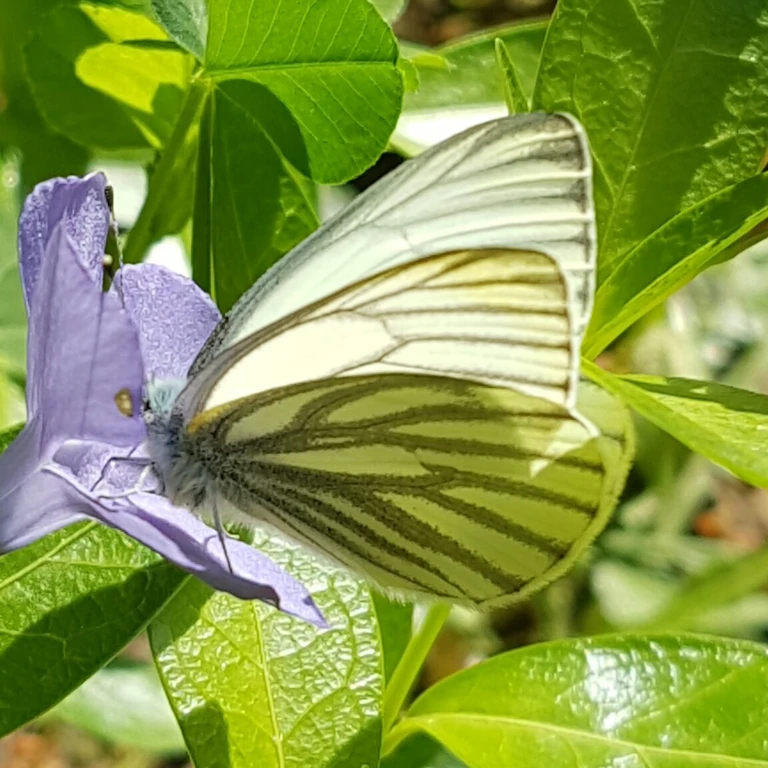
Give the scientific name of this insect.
Pieris napi
